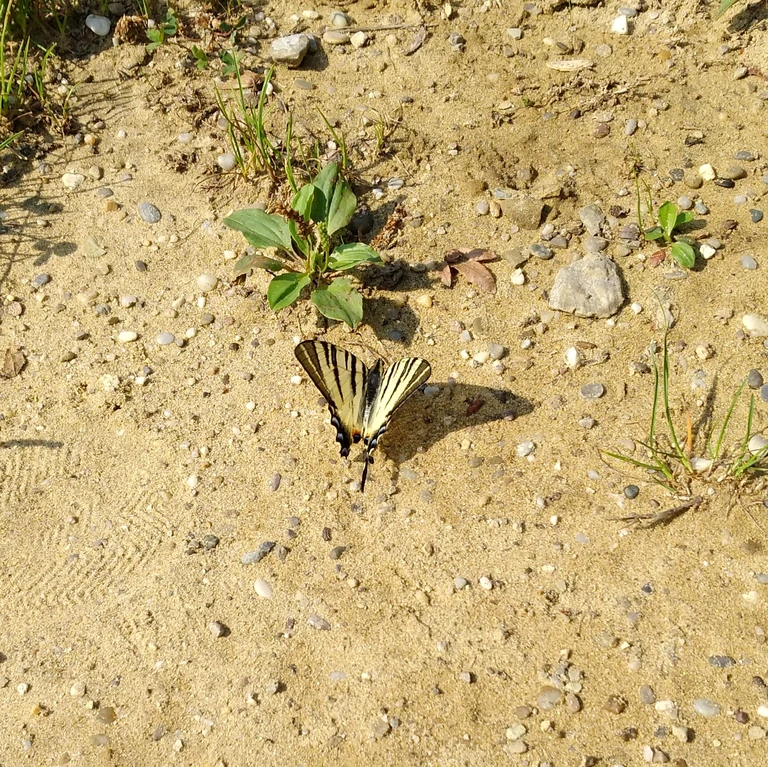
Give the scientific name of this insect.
Iphiclides podalirius
